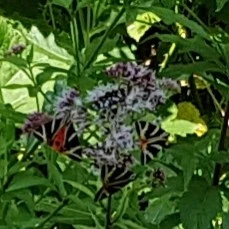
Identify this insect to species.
Euplagia quadripunctaria
